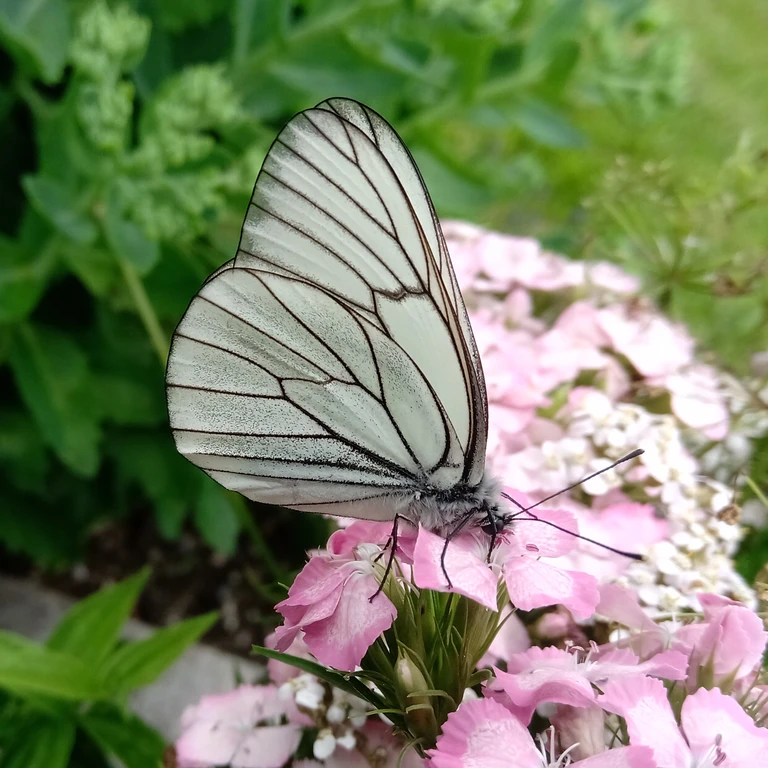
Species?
Aporia crataegi
